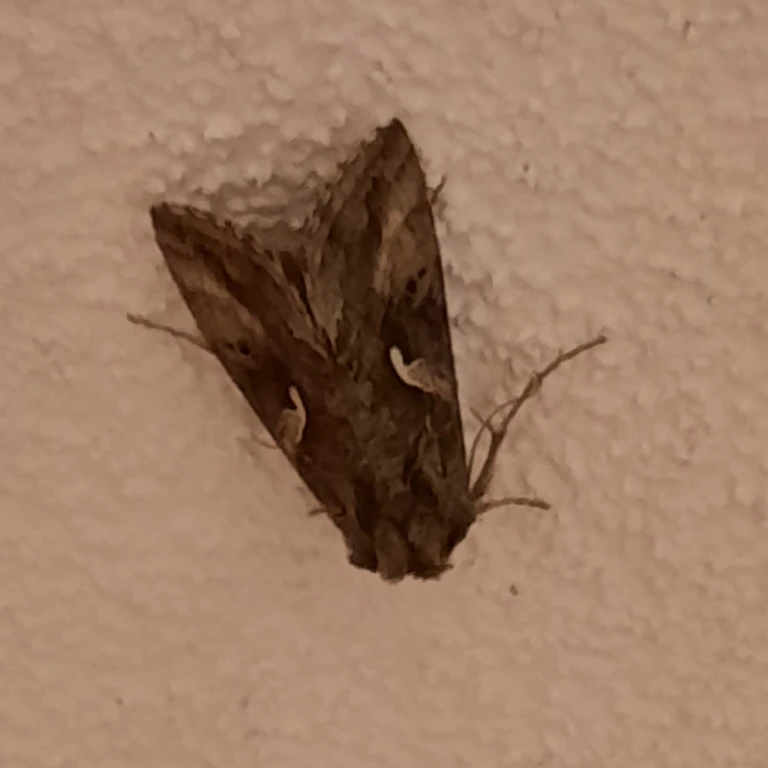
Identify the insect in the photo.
Autographa gamma
